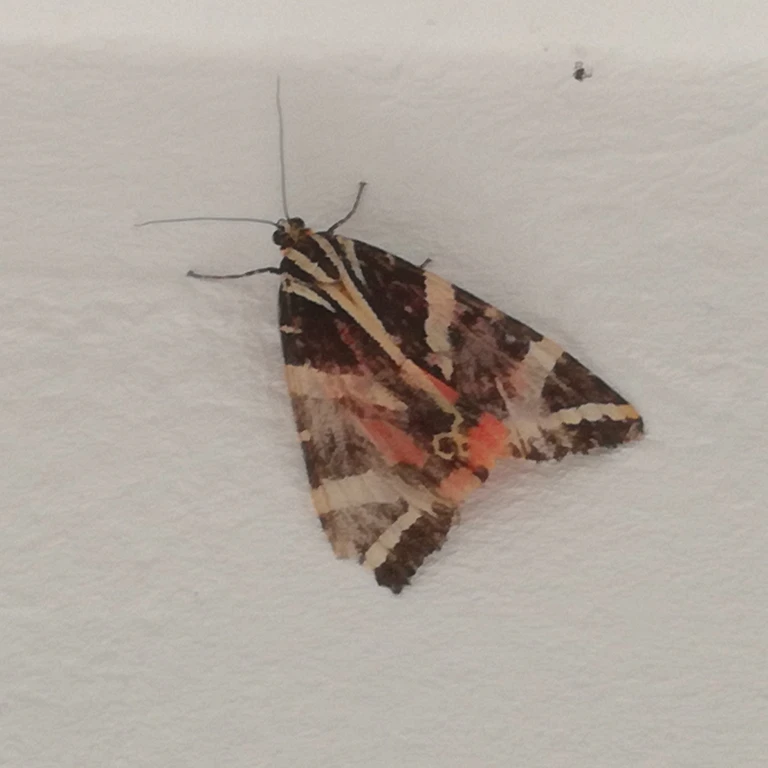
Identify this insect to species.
Euplagia quadripunctaria
